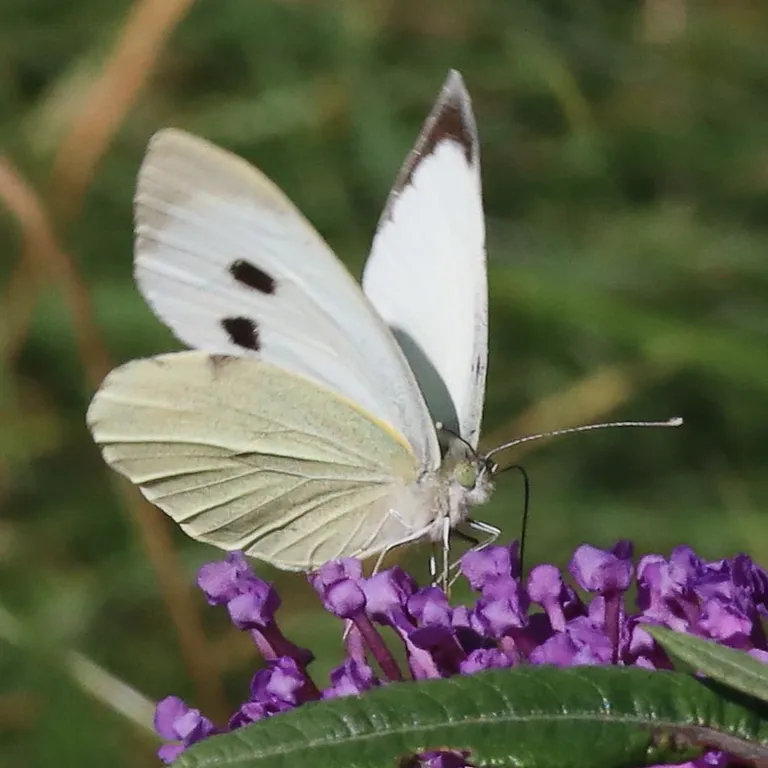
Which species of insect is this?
Pieris brassicae
